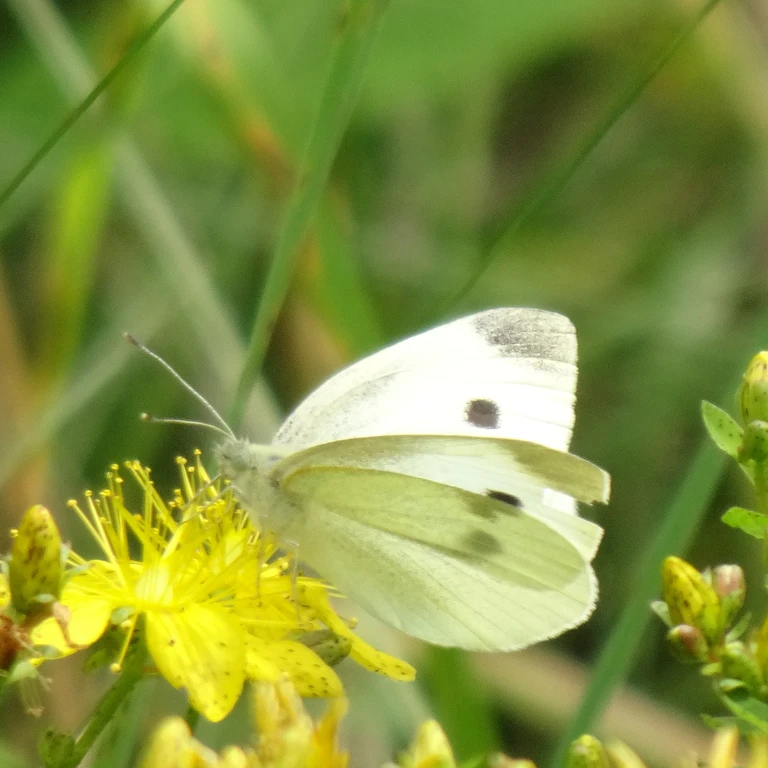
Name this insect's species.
Pieris rapae
